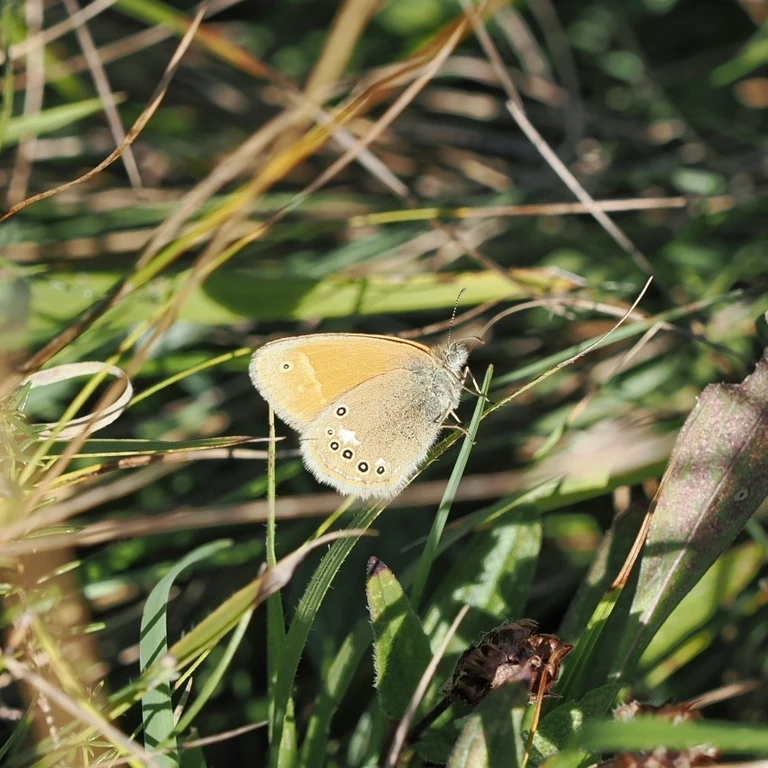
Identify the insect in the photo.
Coenonympha glycerion (also Coenonympha iphis)
